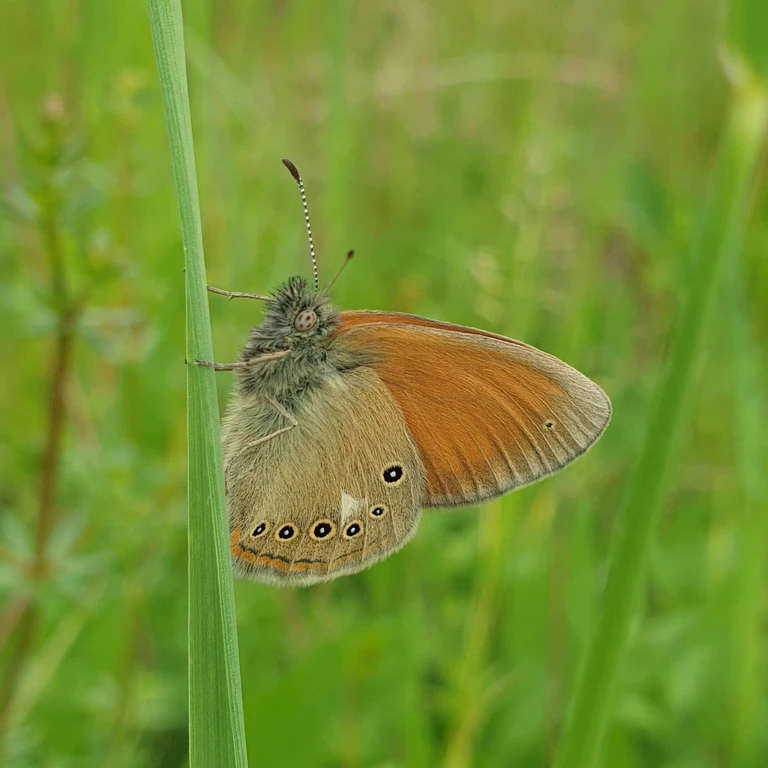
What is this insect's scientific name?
Coenonympha glycerion (also Coenonympha iphis)
